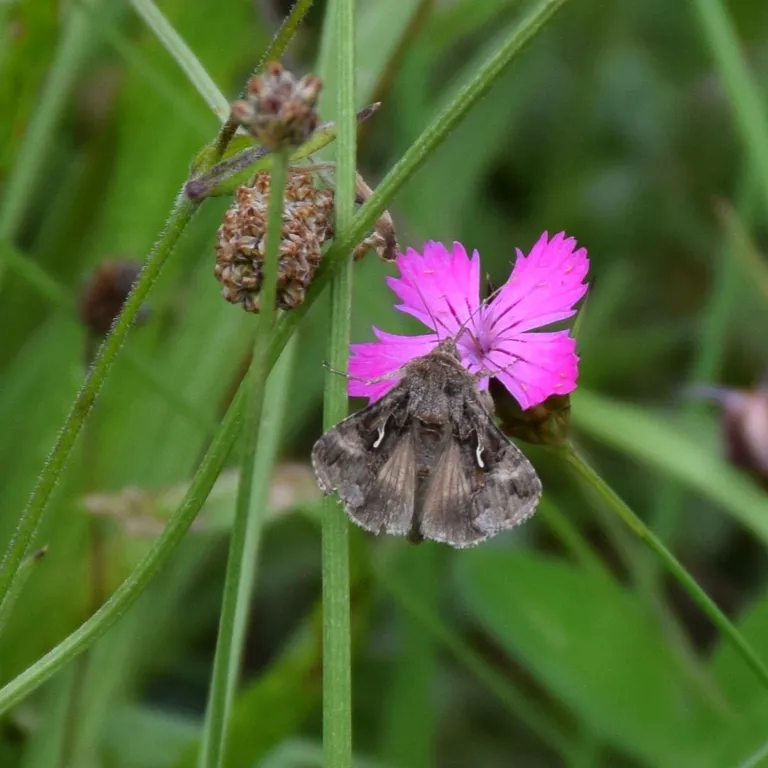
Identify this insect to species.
Autographa gamma
